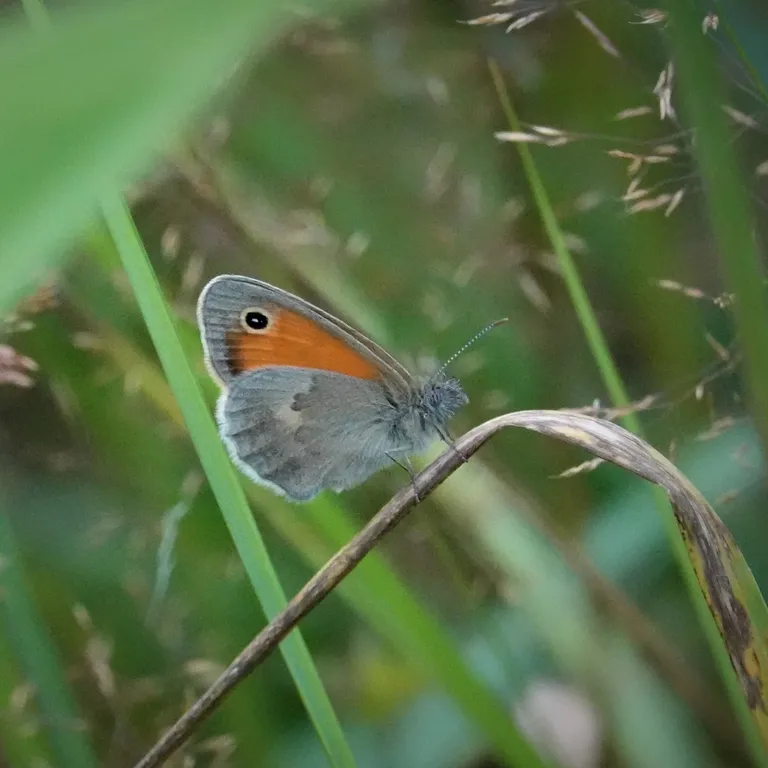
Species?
Coenonympha pamphilus
